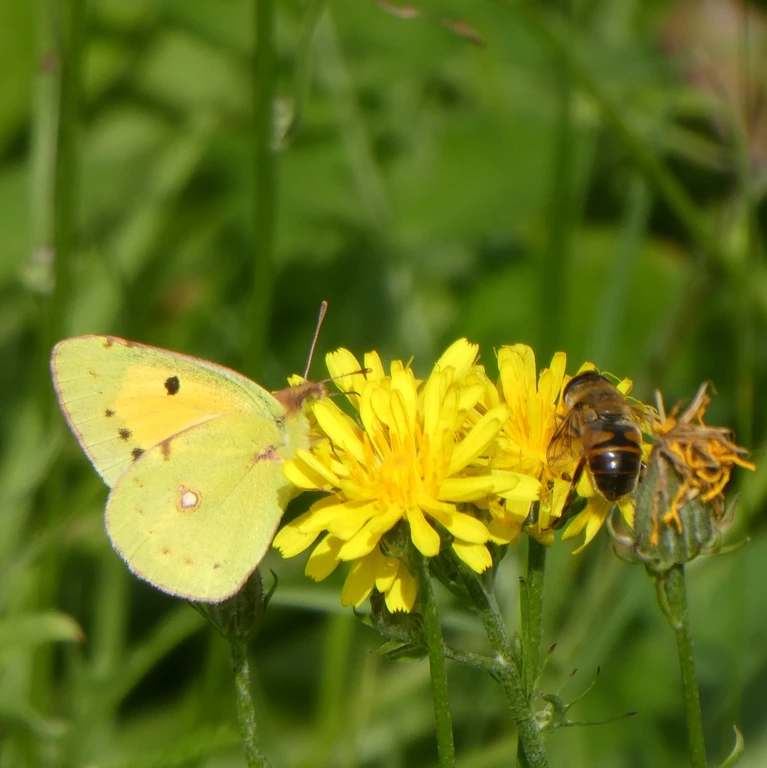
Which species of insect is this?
Colias croceus
